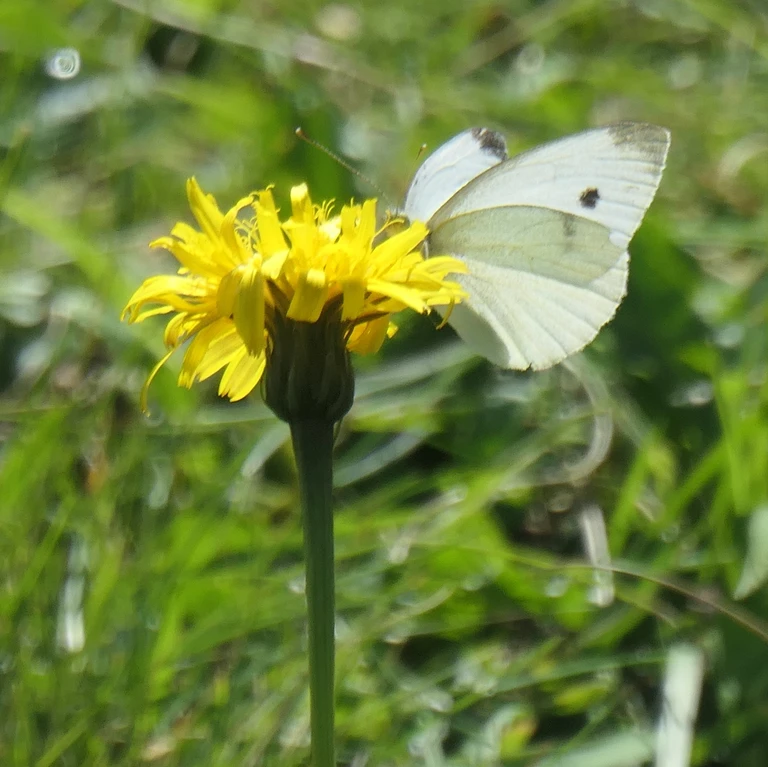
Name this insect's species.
Pieris rapae
